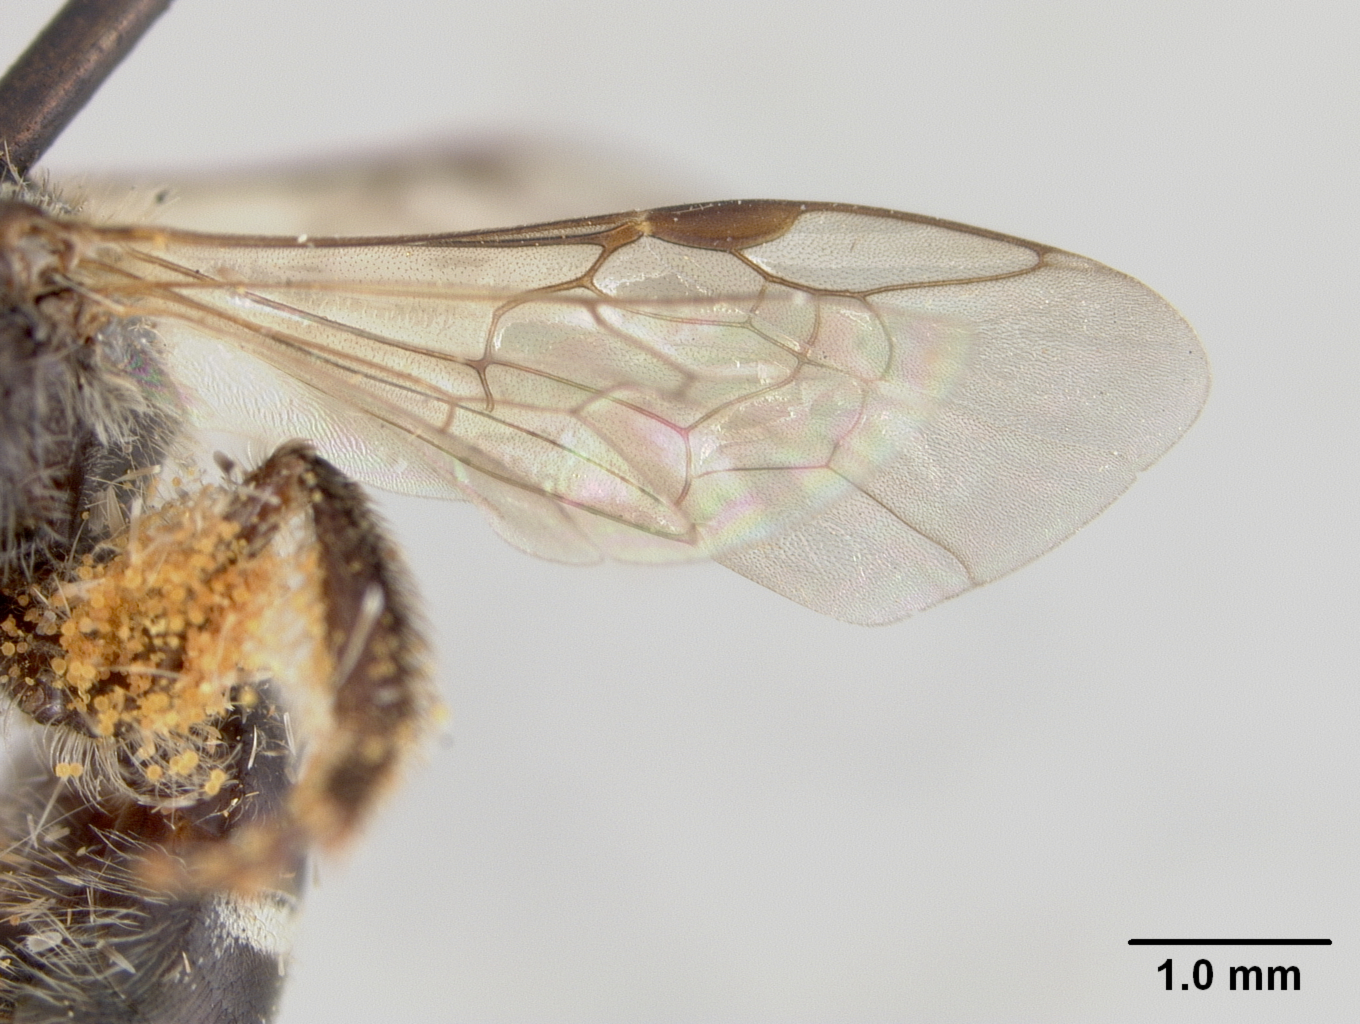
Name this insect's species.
Halictus albescens
